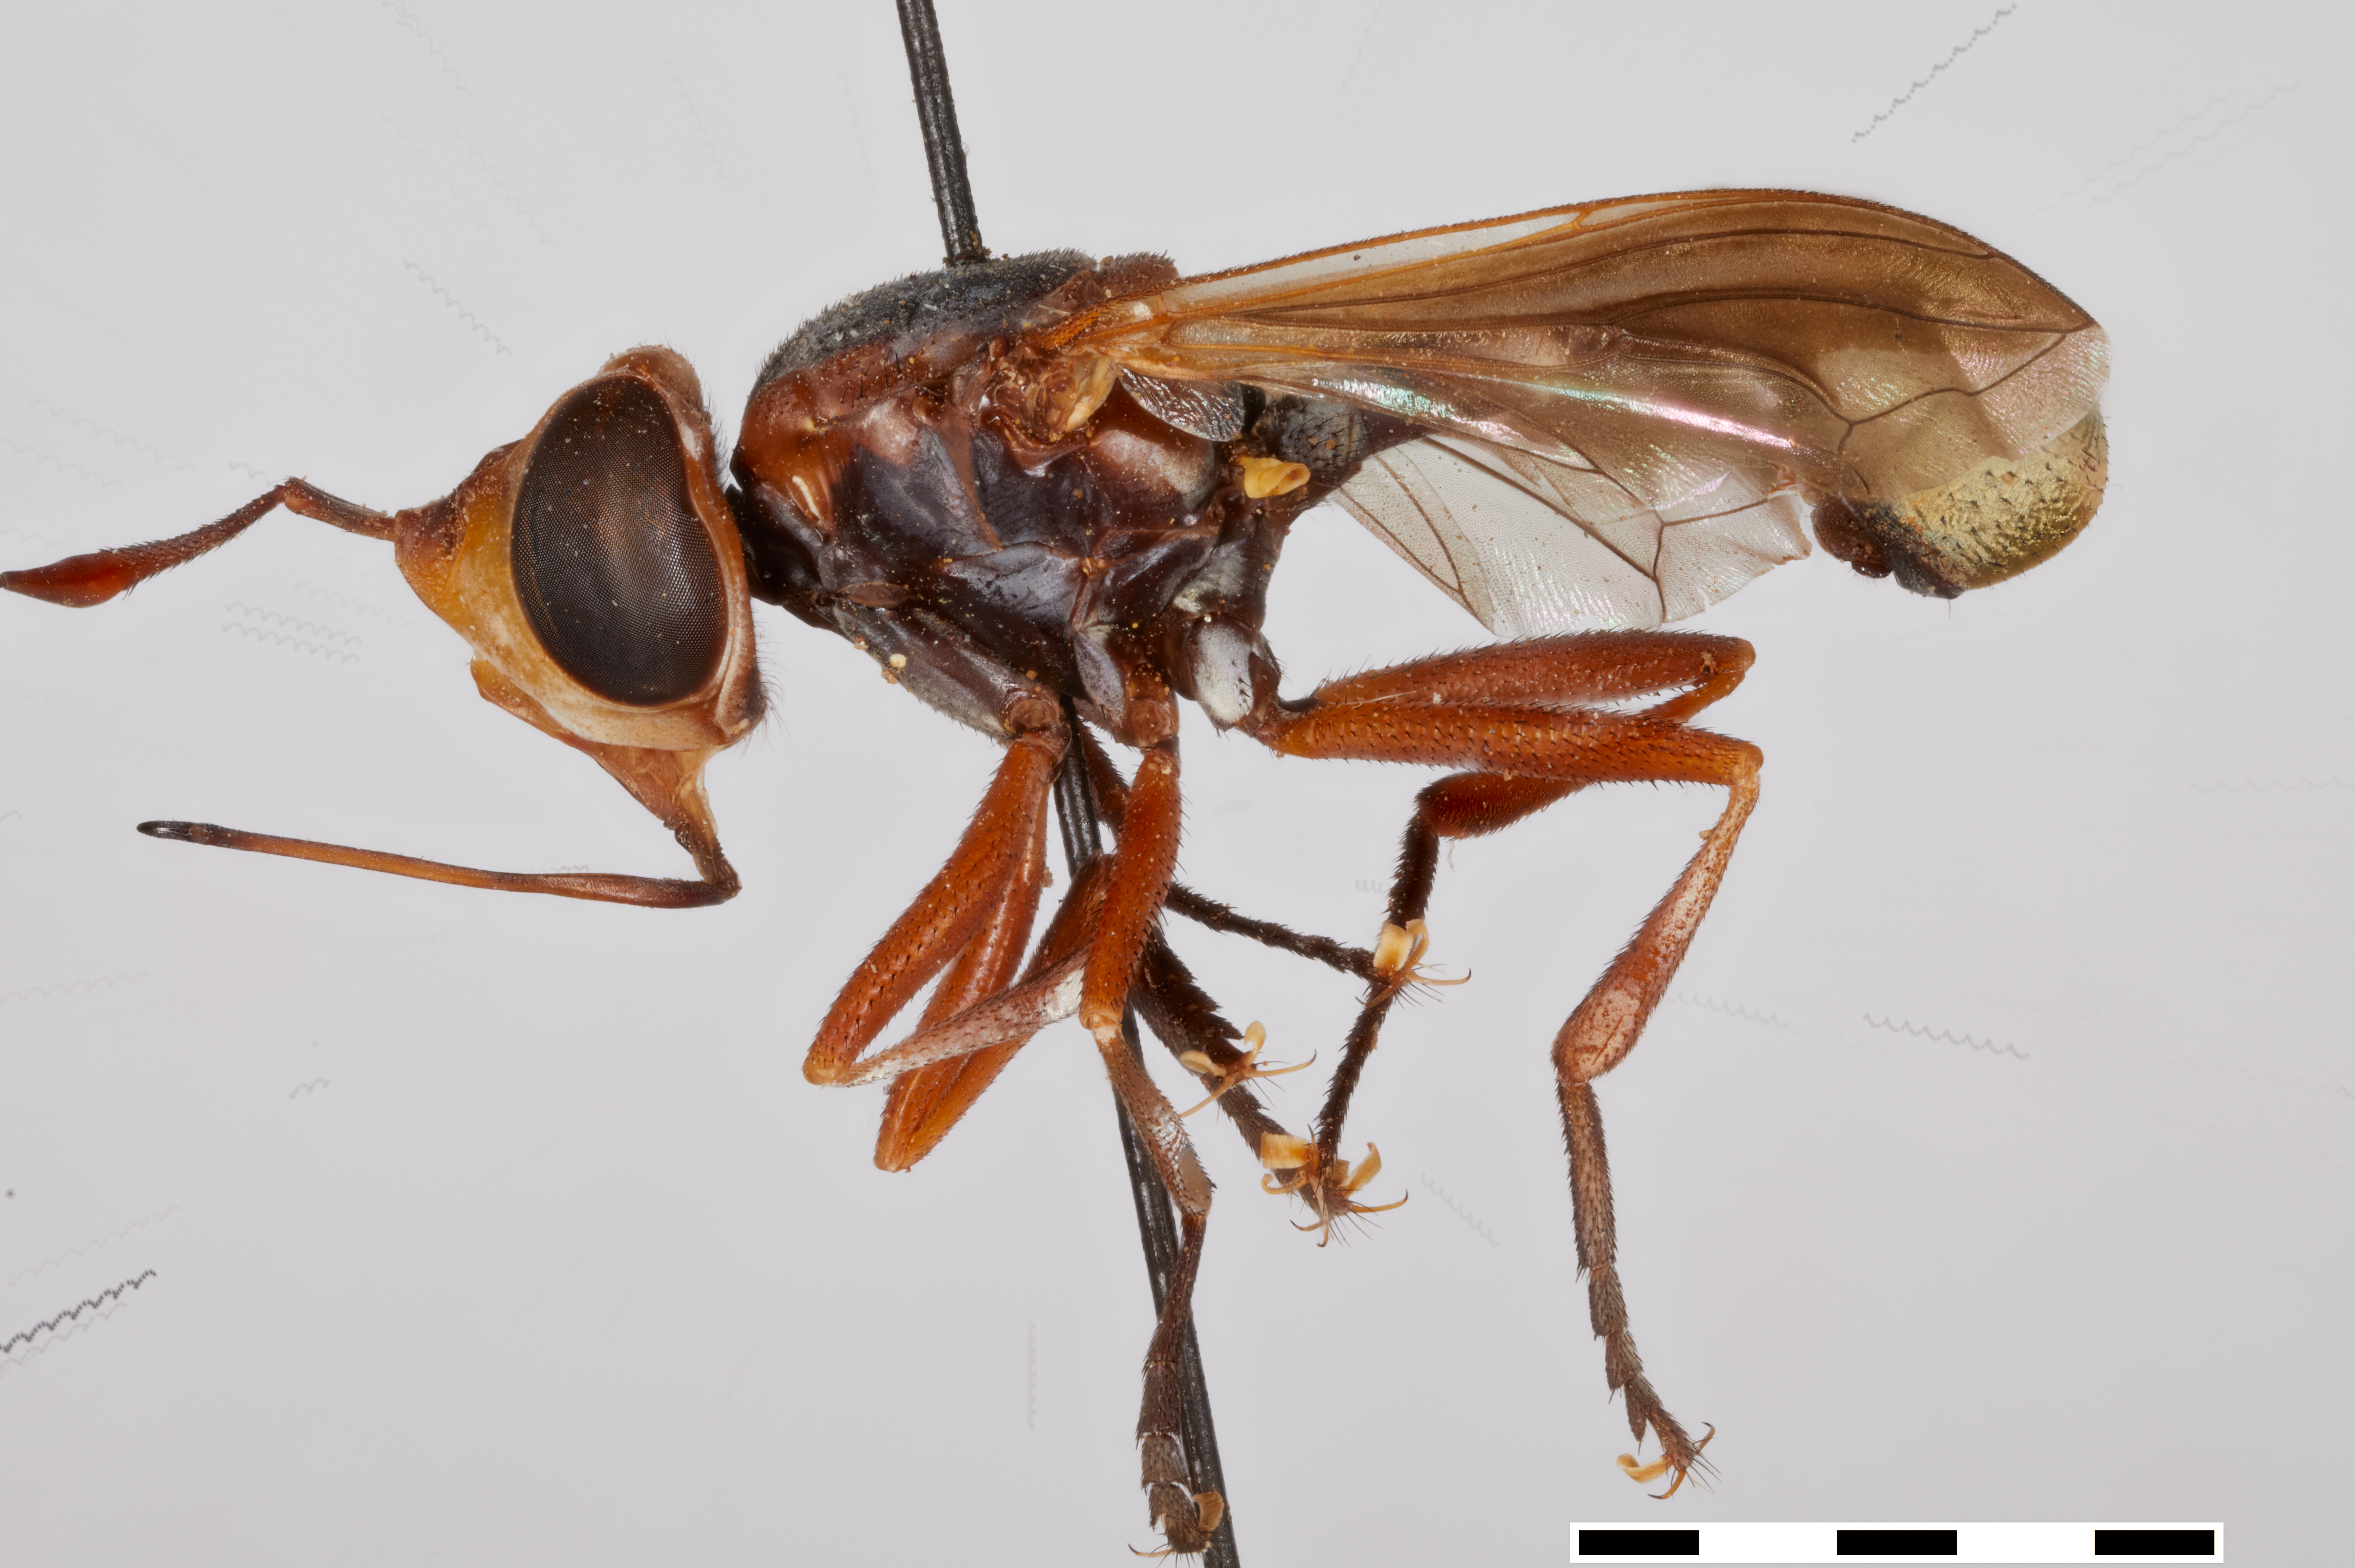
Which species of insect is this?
Conops nigrocoxalis
